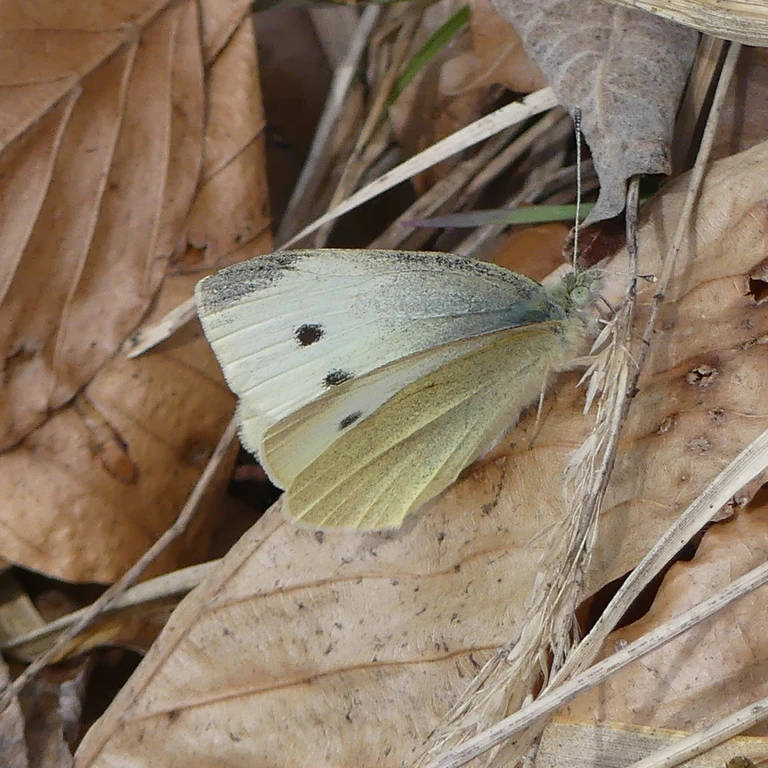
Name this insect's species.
Pieris rapae
